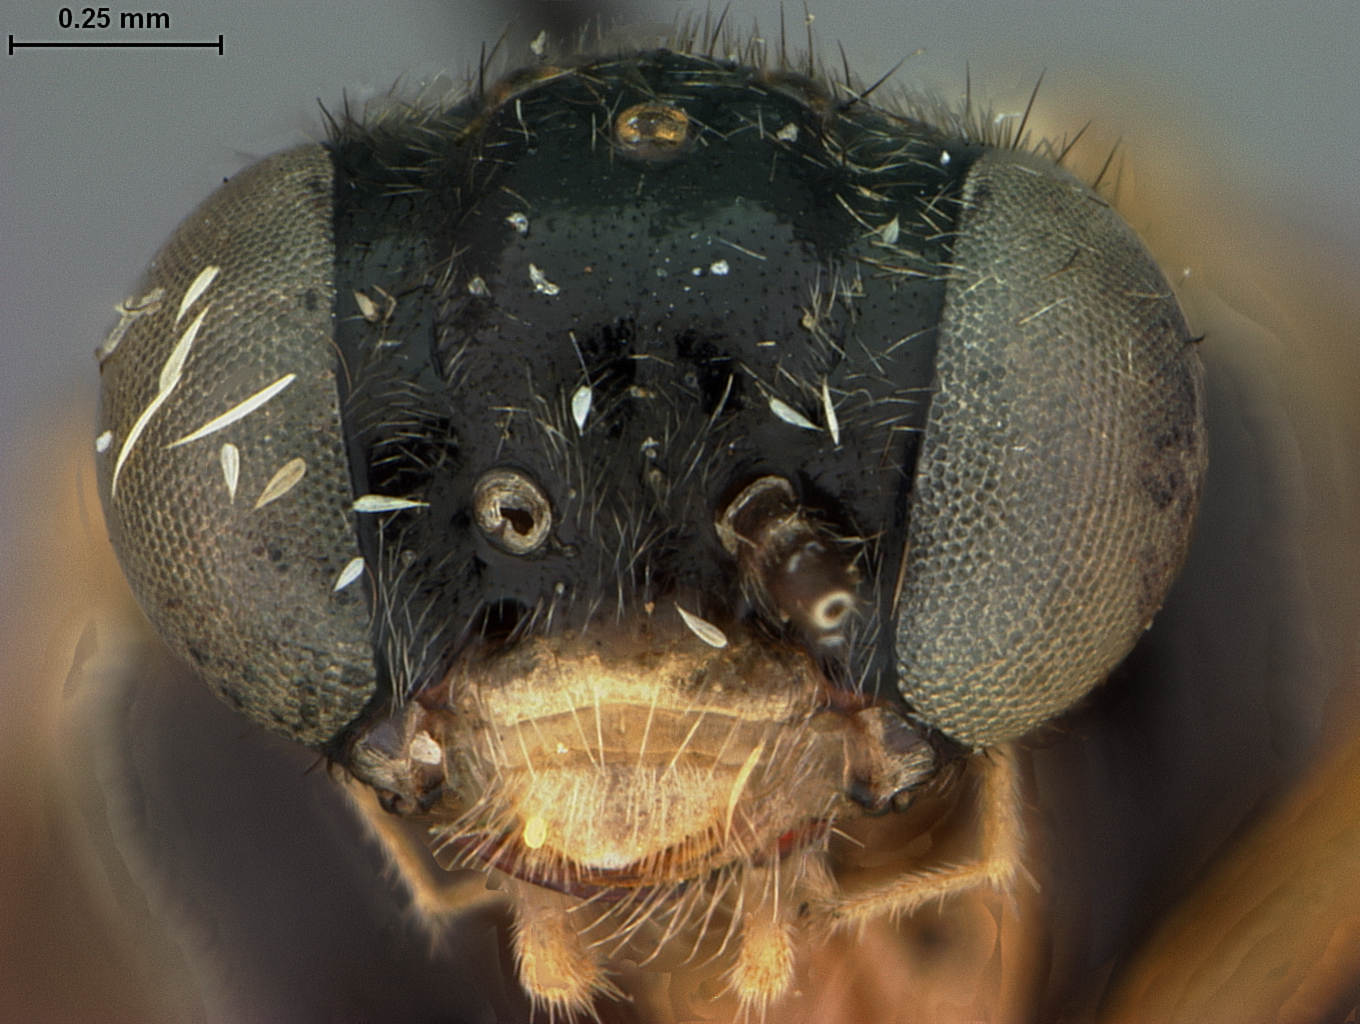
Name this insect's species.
Acordulecera portiae
